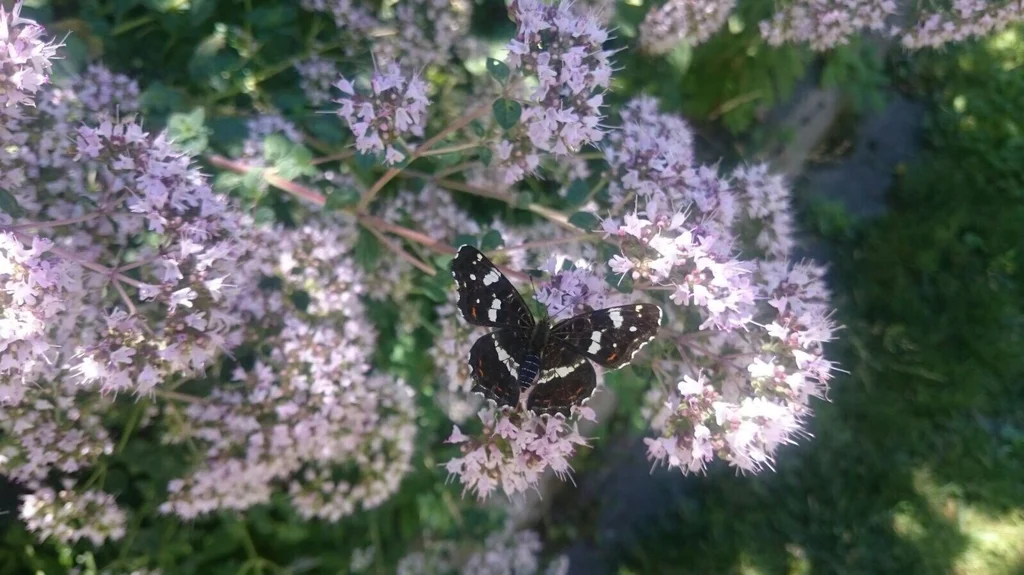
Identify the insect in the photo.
Araschnia levana
